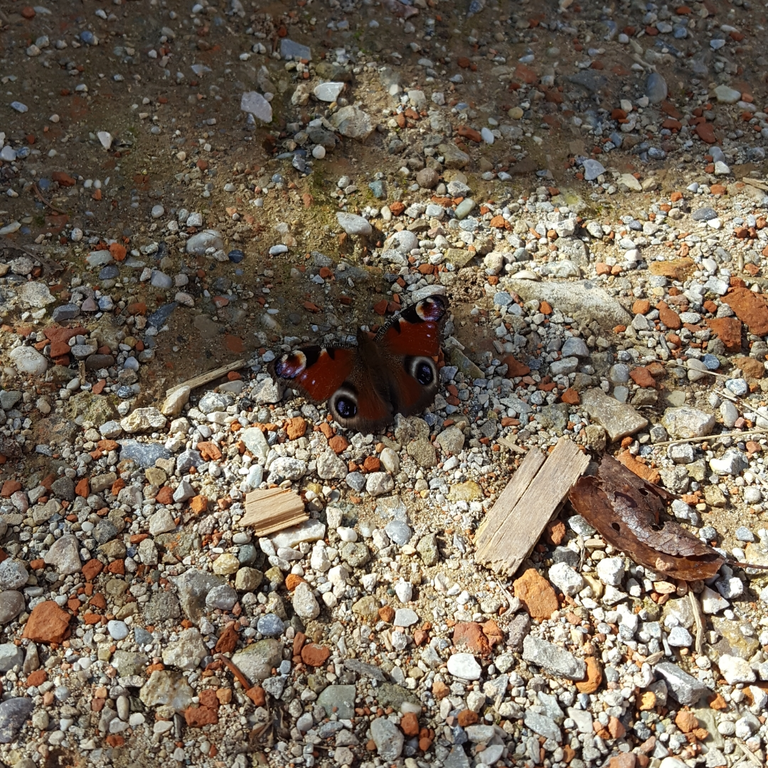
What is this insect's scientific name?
Aglais io
